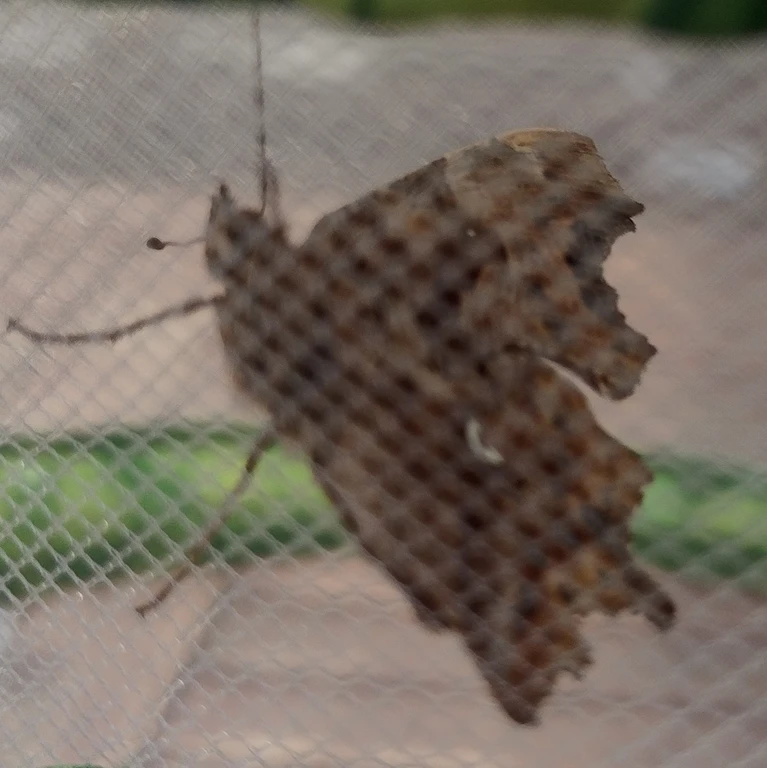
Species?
Polygonia c-album
